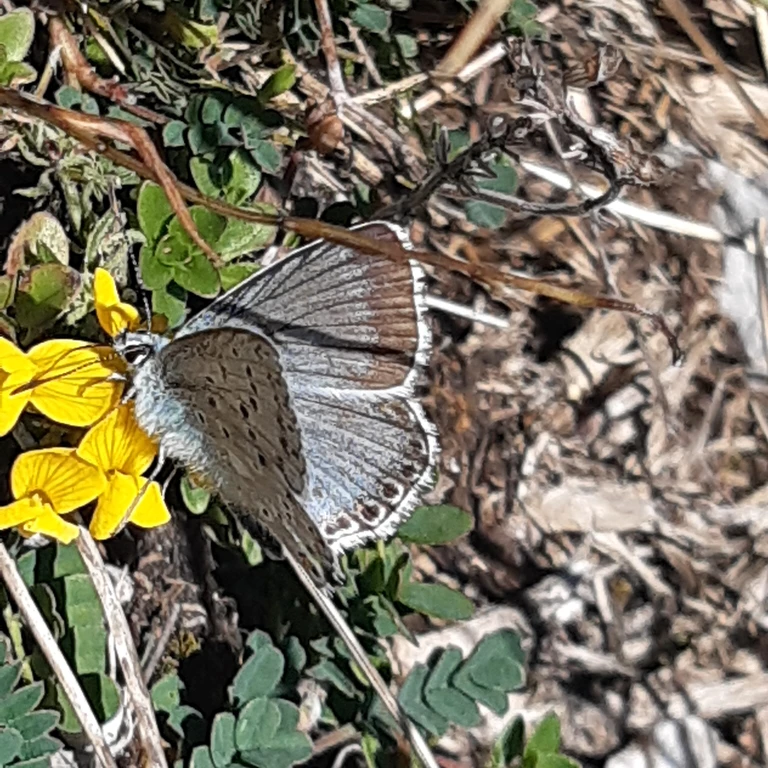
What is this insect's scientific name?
Lysandra coridon
